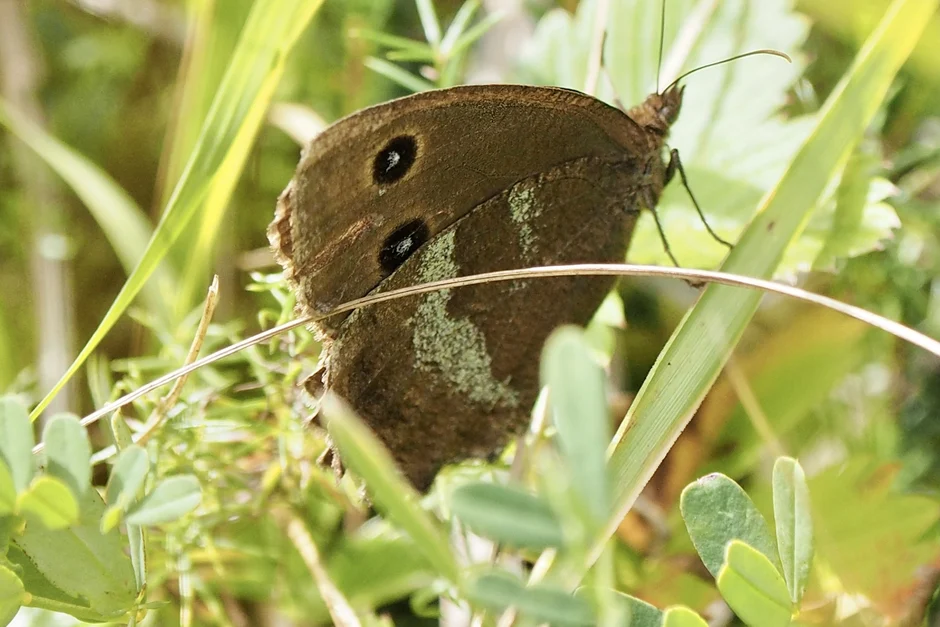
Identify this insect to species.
Minois dryas
